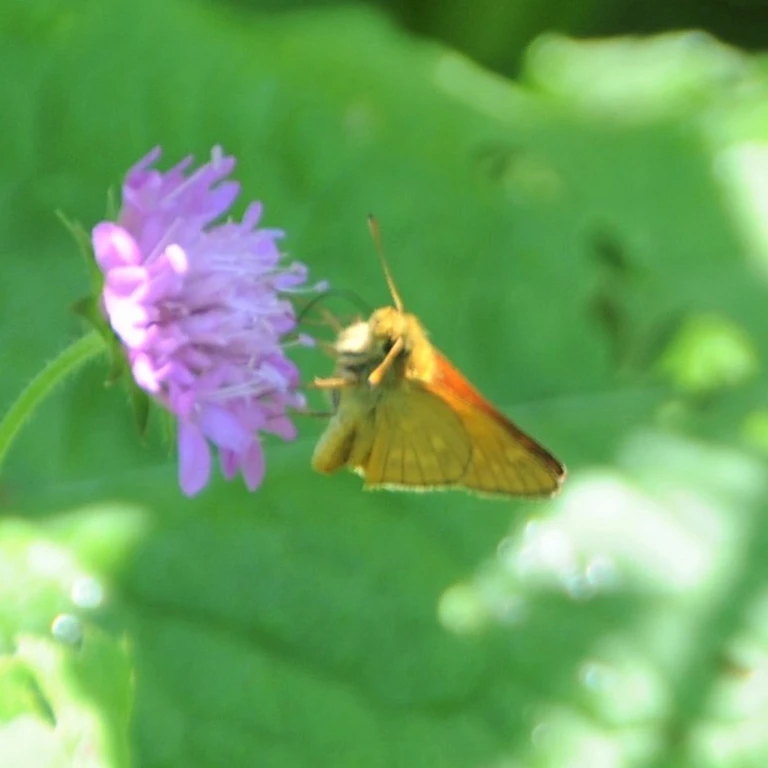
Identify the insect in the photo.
Ochlodes sylvanus (also Ochlodes venata)
